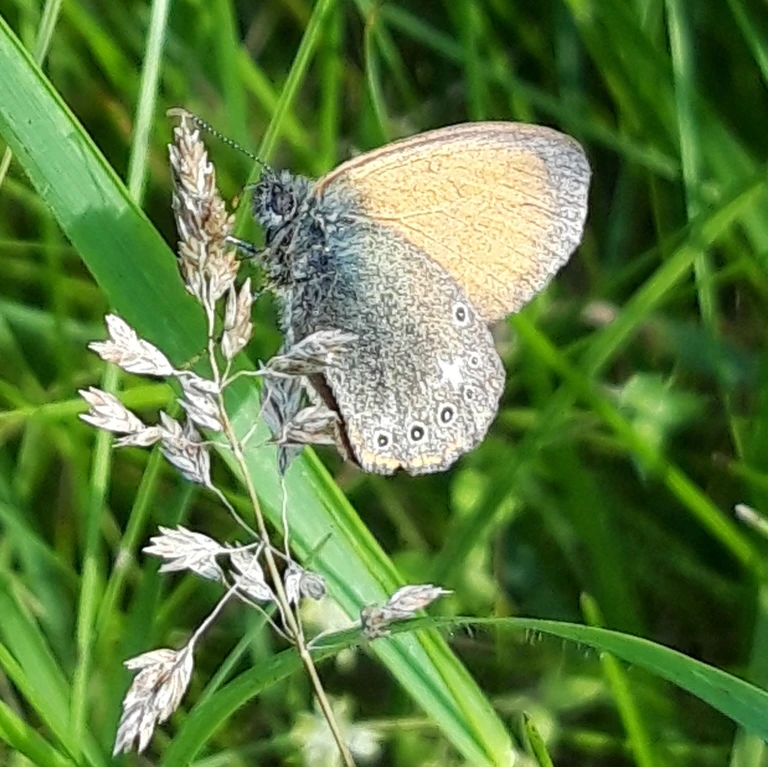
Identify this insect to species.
Coenonympha glycerion (also Coenonympha iphis)
